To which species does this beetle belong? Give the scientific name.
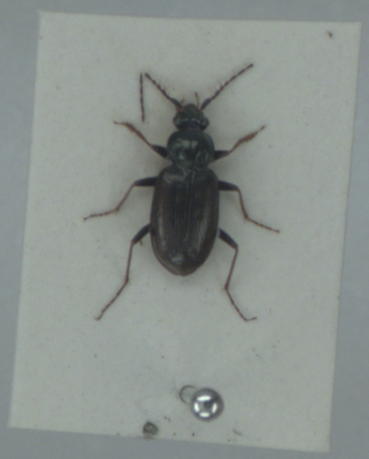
Loricera pilicornis
